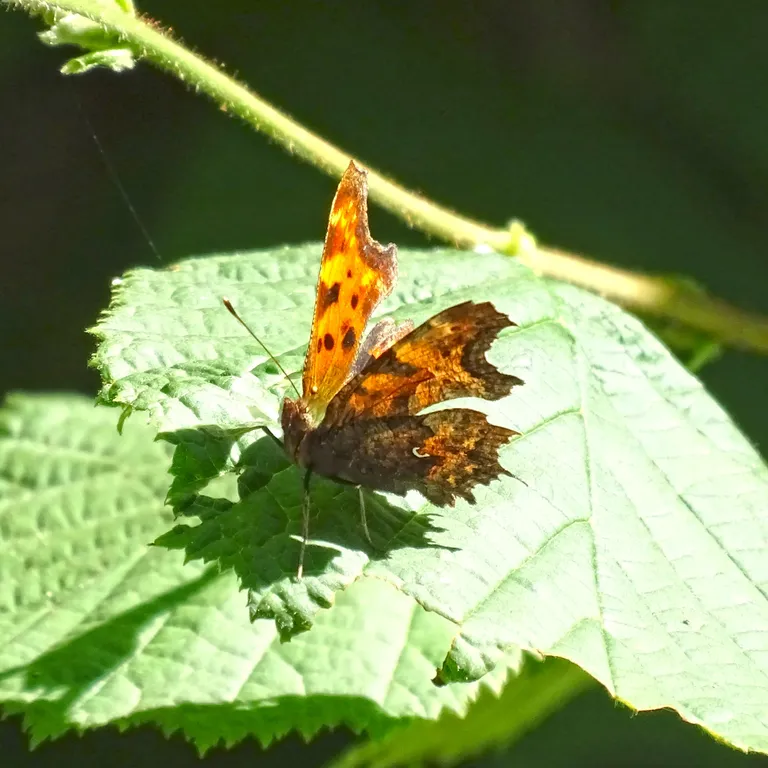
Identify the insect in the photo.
Polygonia c-album
